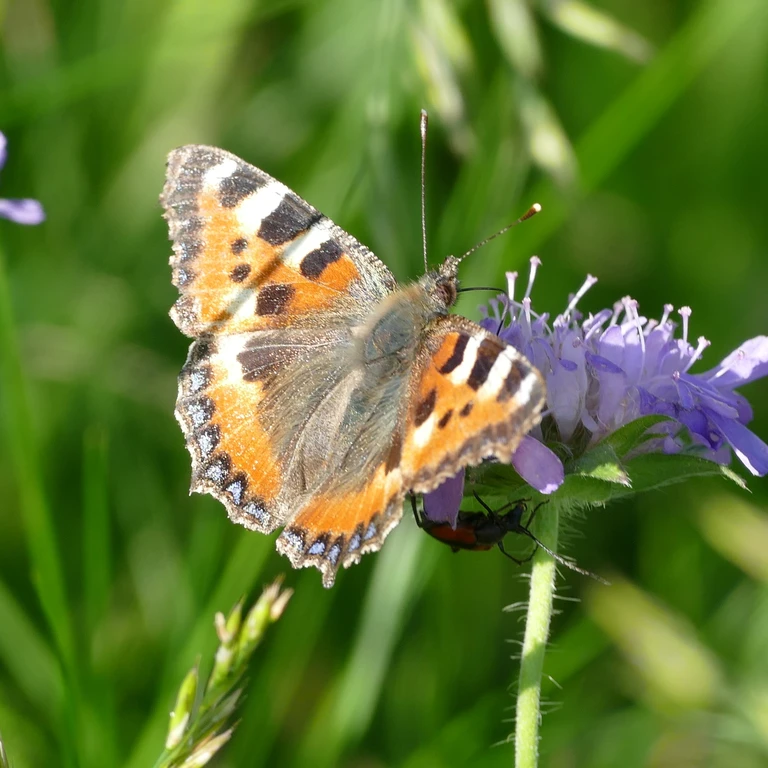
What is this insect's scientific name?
Aglais urticae
